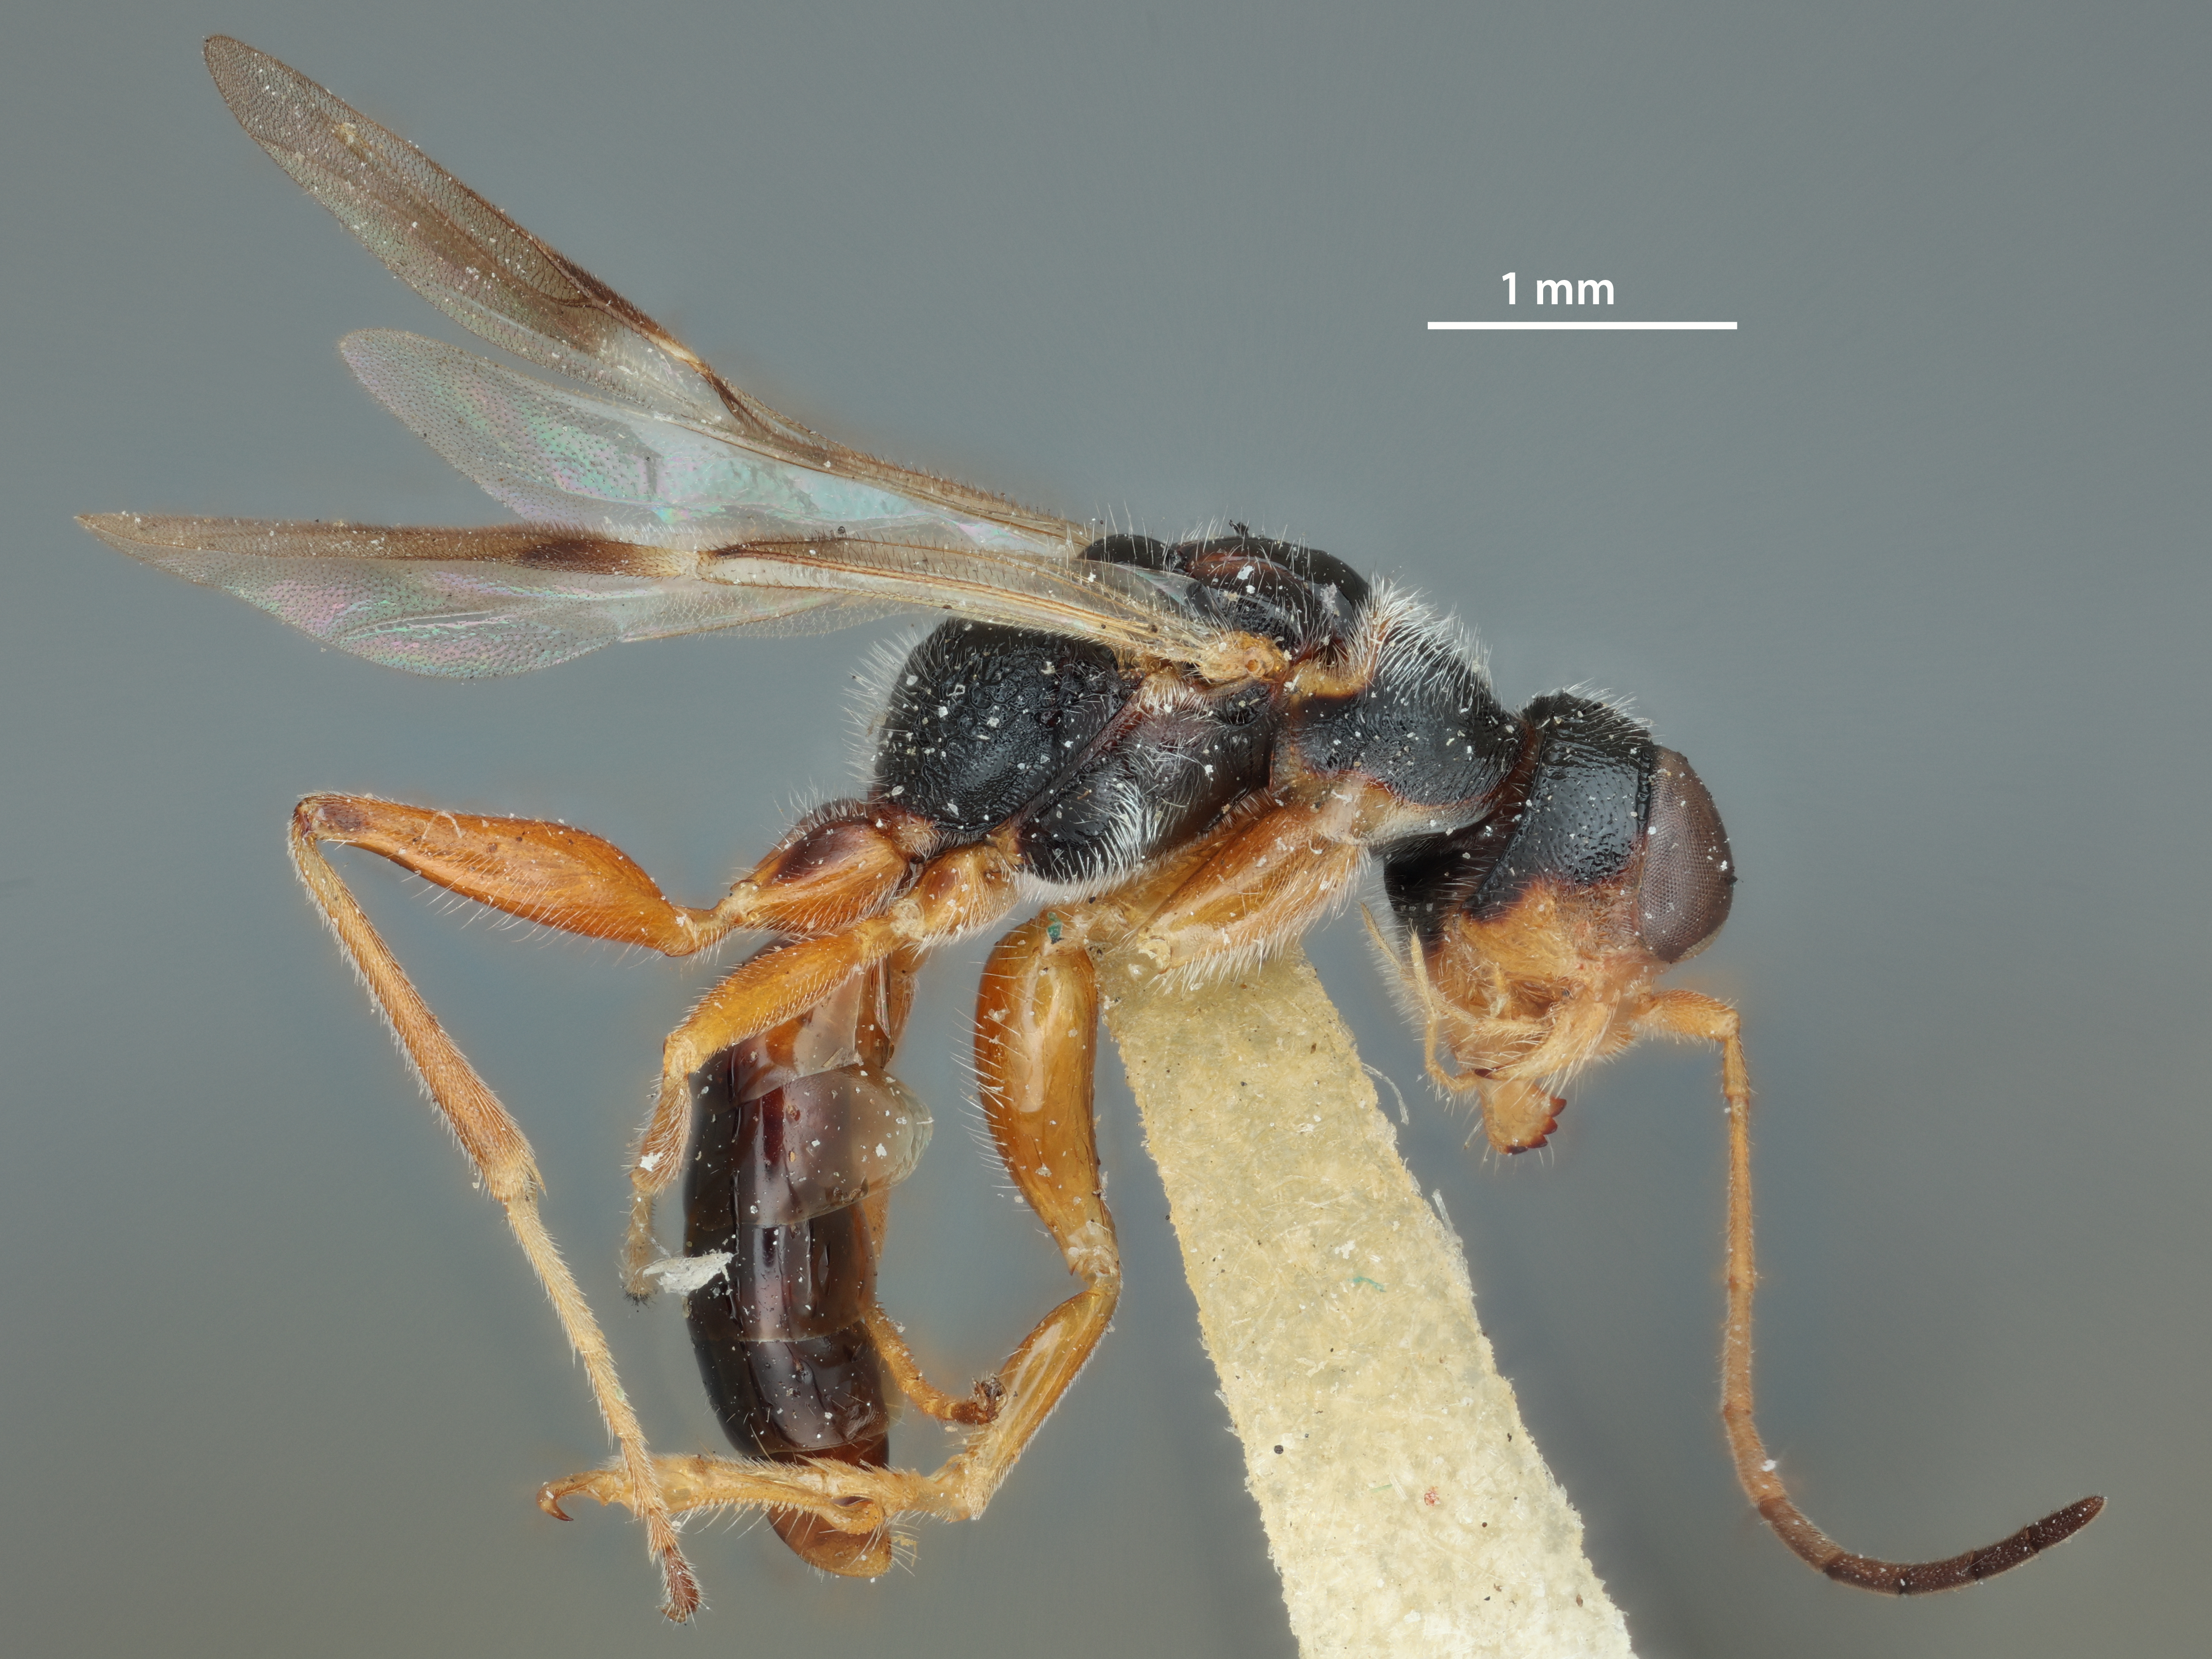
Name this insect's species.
Deinodryinus variabilis
